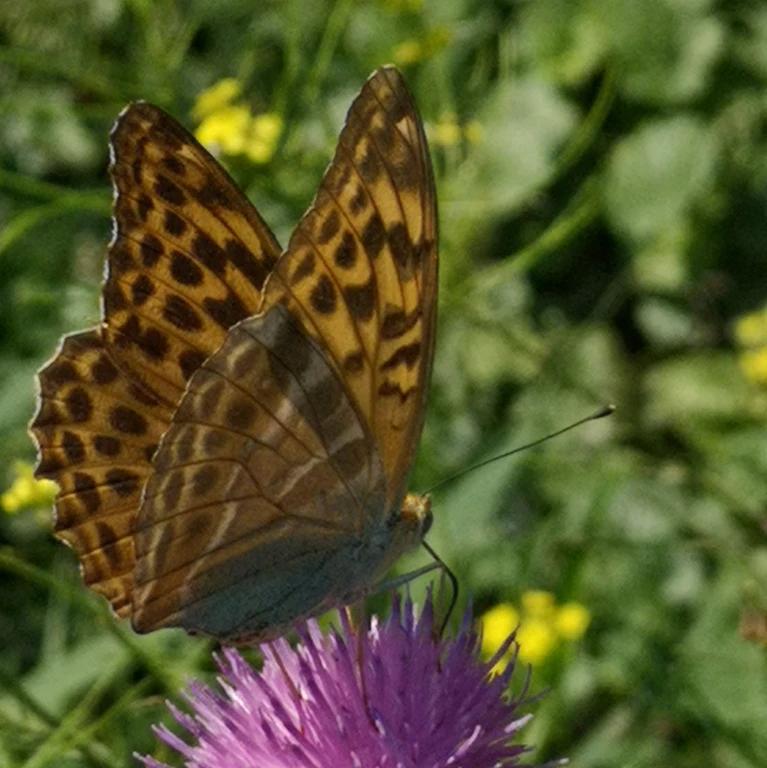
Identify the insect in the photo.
Argynnis paphia
